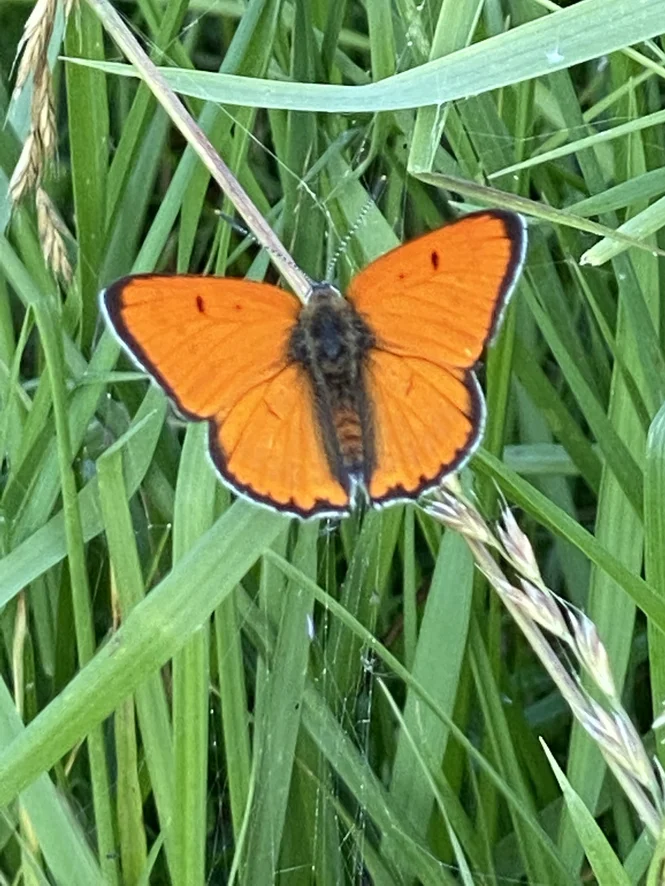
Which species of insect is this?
Lycaena dispar
